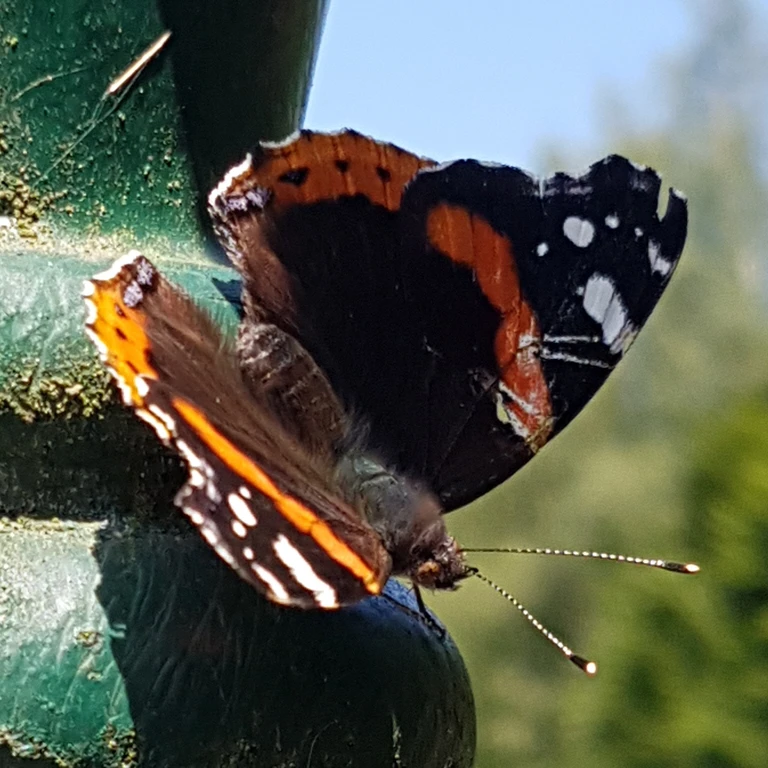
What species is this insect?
Vanessa atalanta
